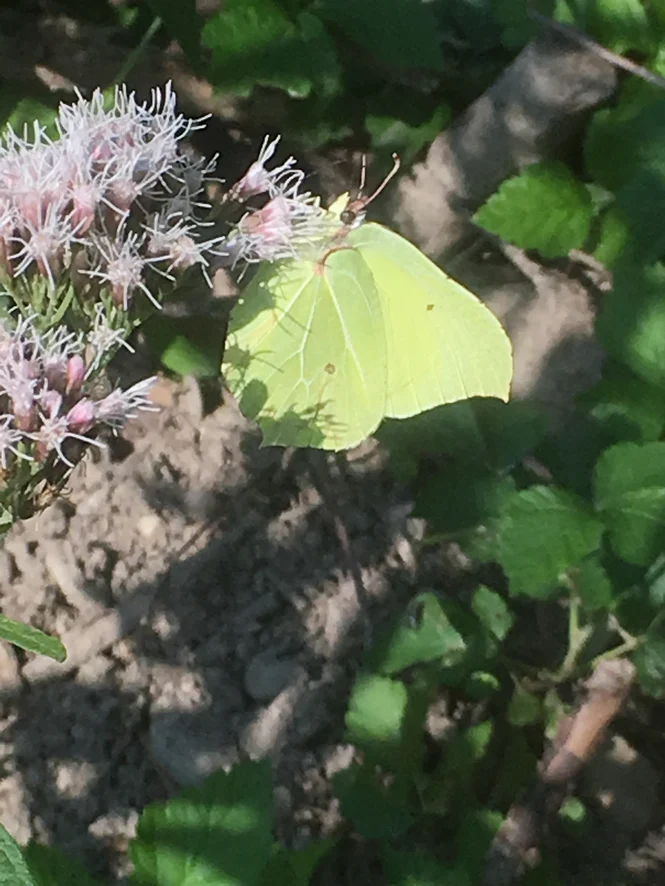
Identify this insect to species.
Gonepteryx rhamni
